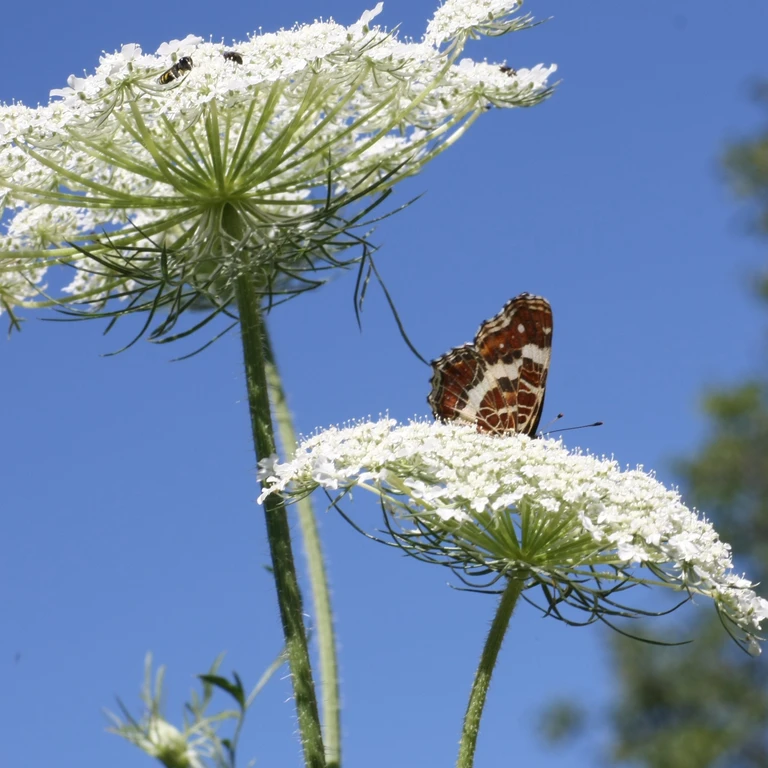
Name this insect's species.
Araschnia levana
